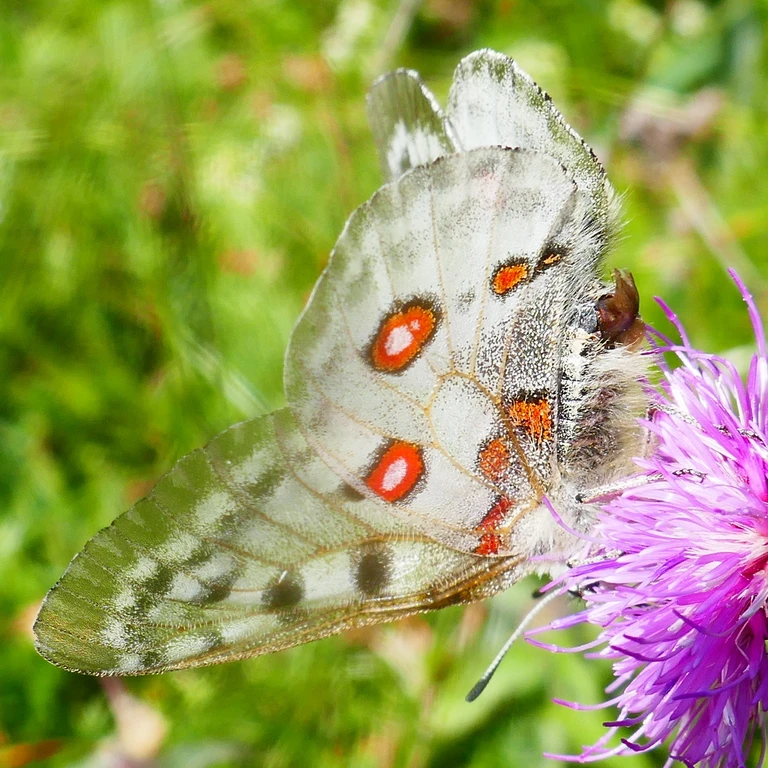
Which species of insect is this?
Parnassius apollo
